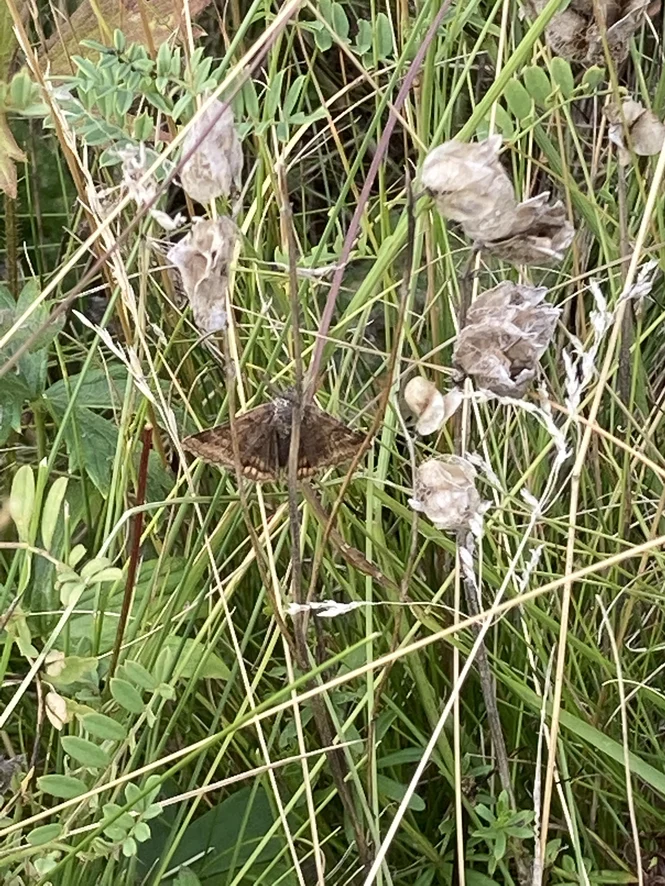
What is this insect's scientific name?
Euclidia glyphica
